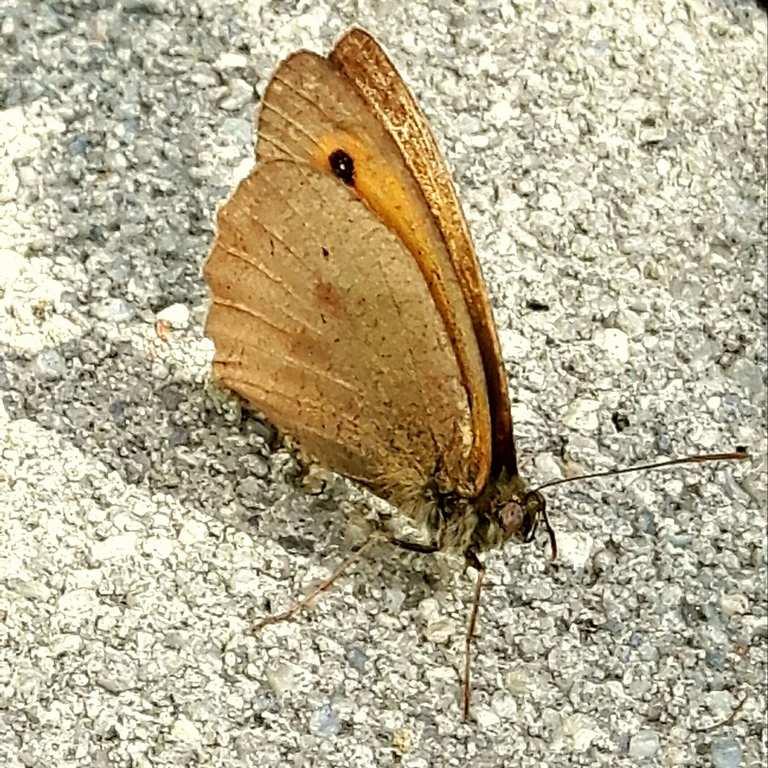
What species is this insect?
Maniola jurtina
